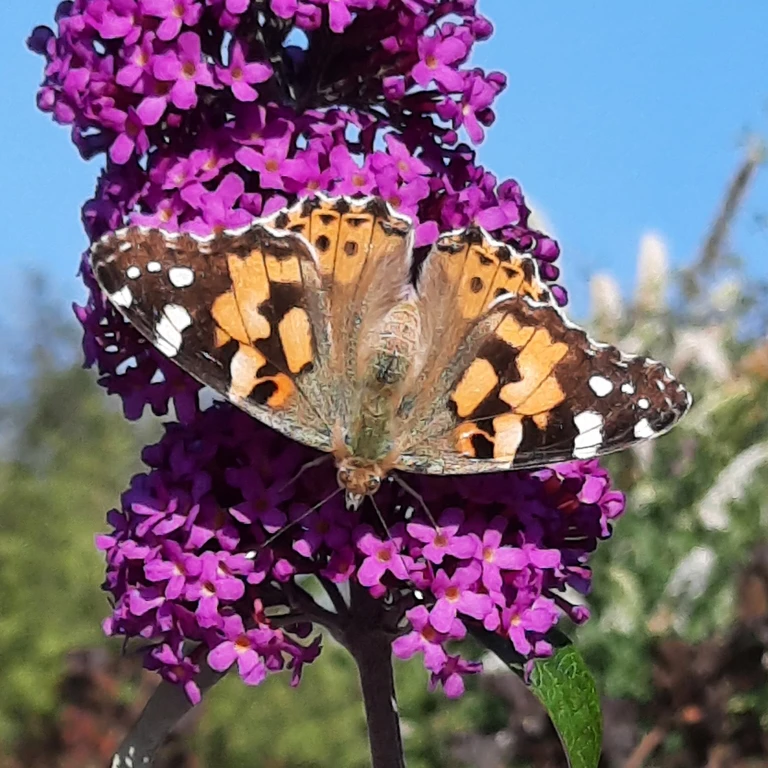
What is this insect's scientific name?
Vanessa cardui
